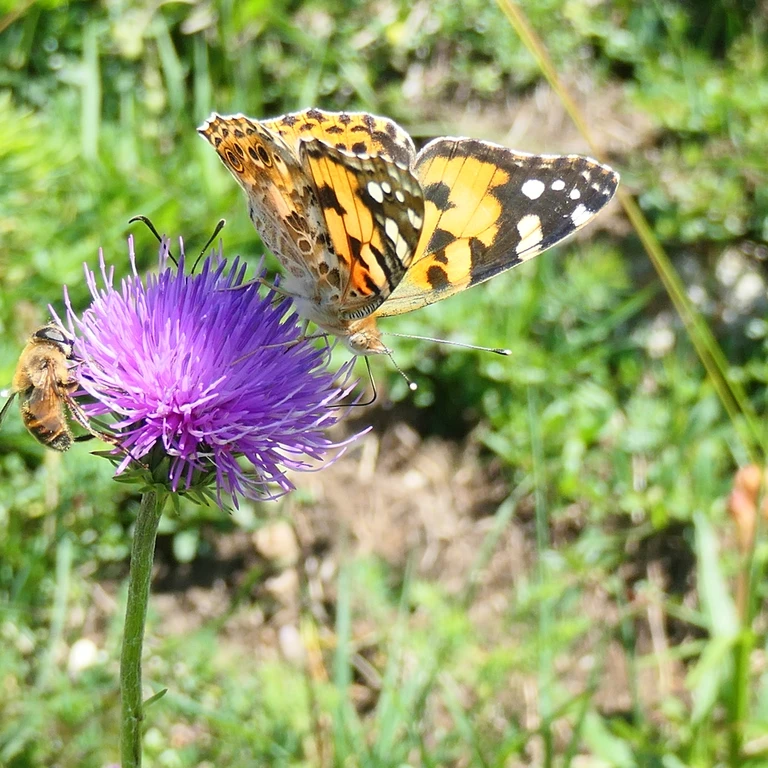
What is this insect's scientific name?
Vanessa cardui
